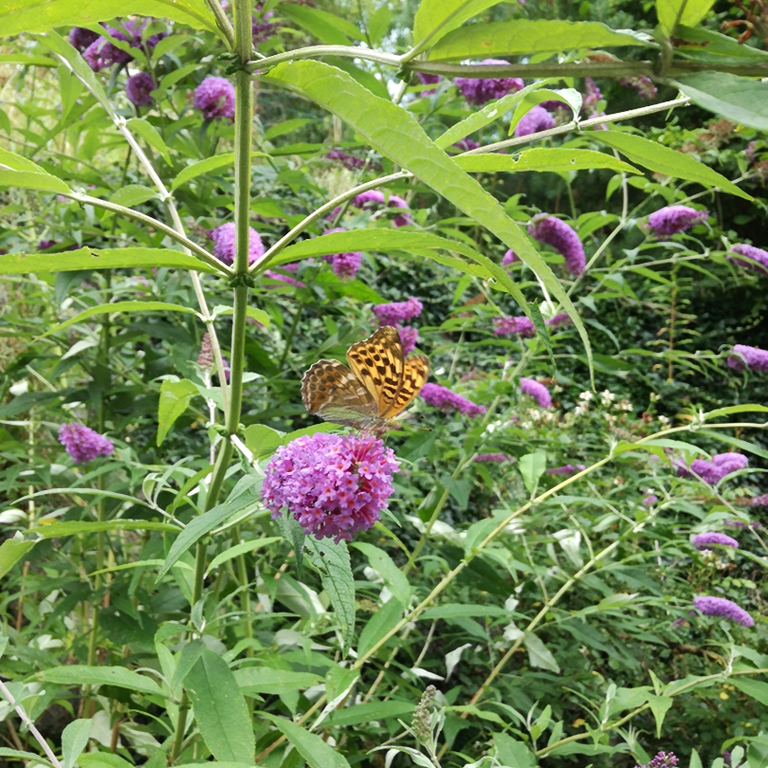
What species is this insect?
Argynnis paphia
